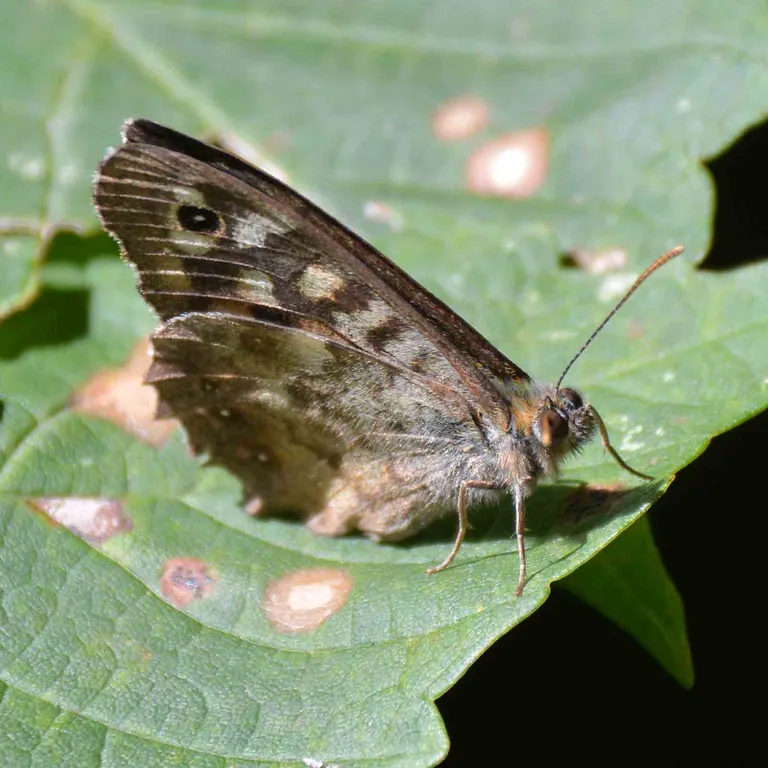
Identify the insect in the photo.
Pararge aegeria
